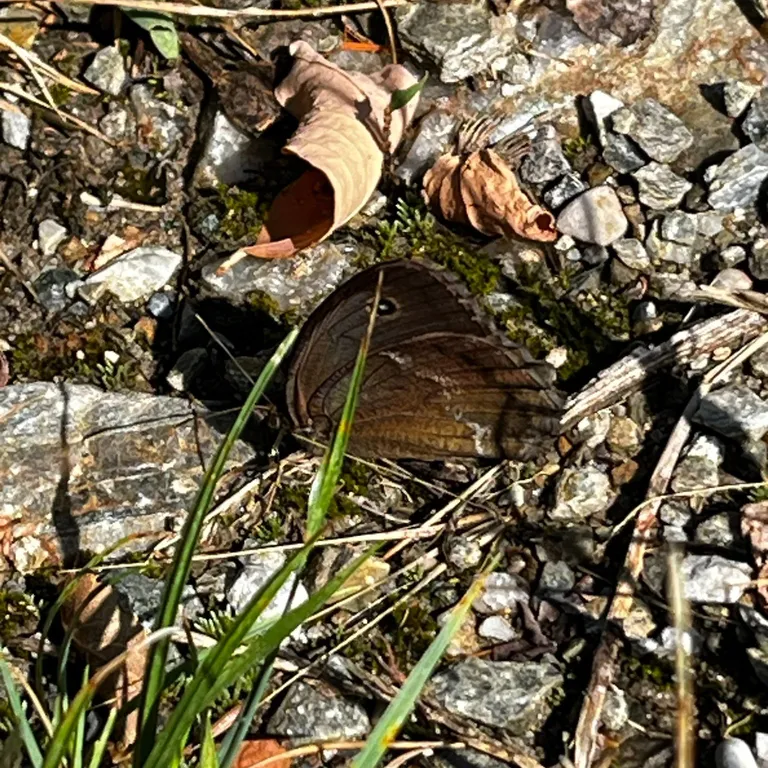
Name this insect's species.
Minois dryas
